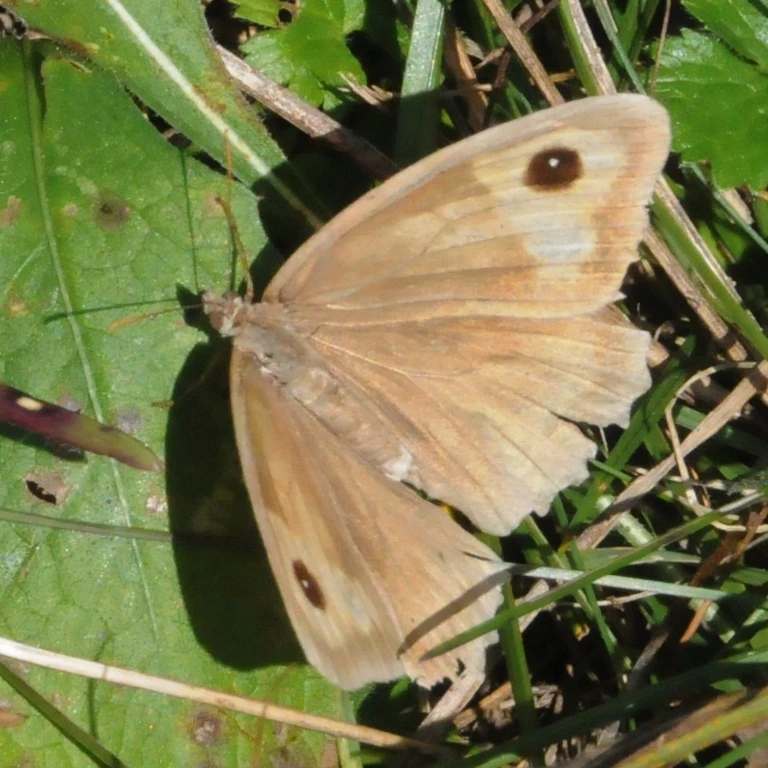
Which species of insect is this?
Maniola jurtina
